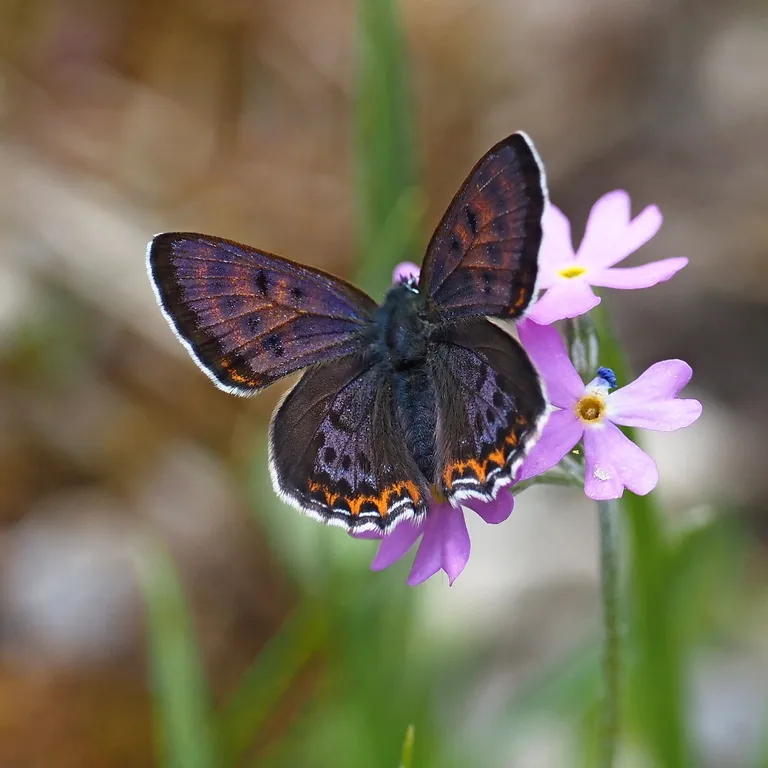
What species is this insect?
Lycaena helle (also Helleia helle)
